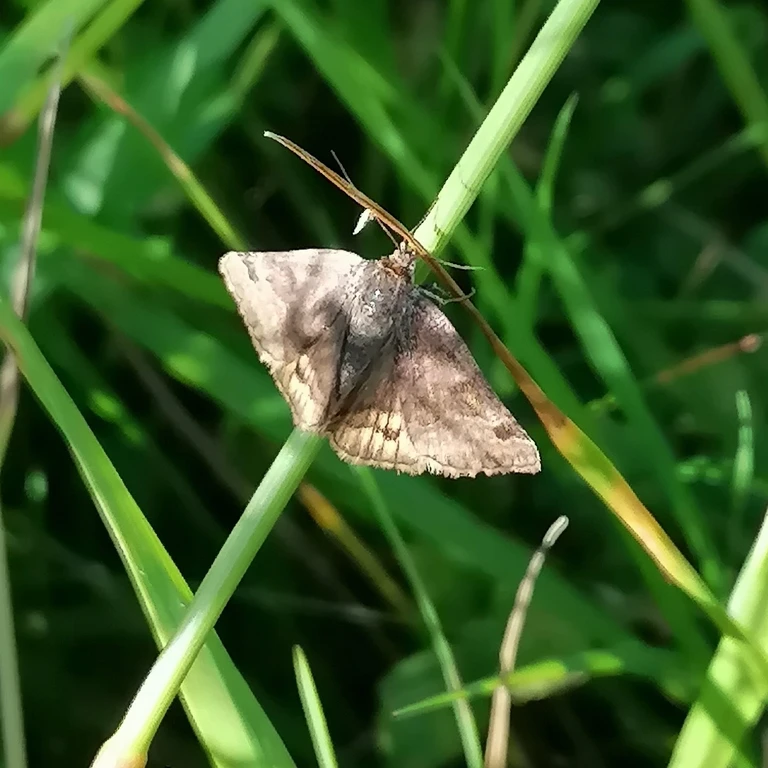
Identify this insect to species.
Euclidia glyphica
